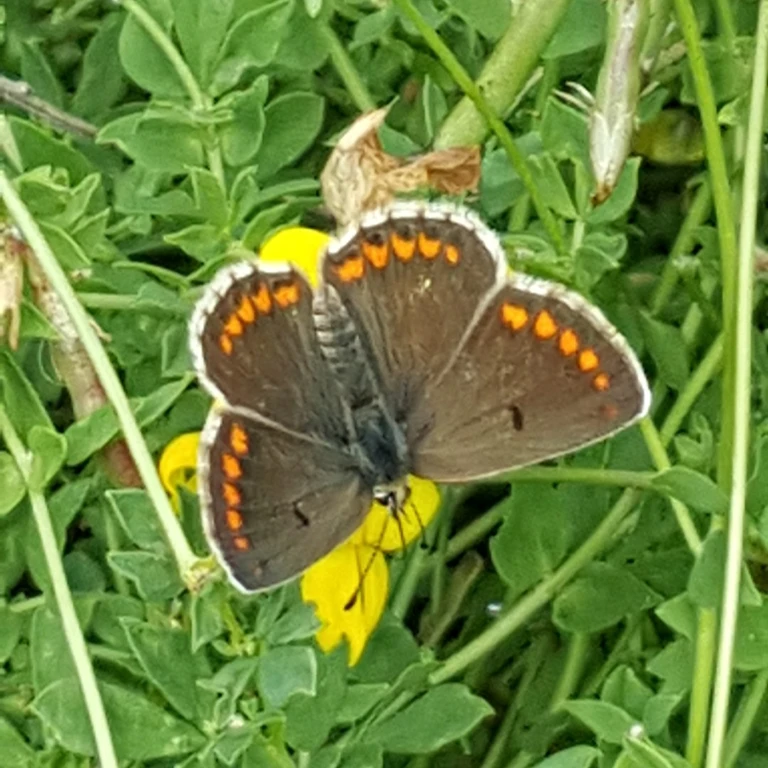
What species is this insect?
Aricia agestis/artaxerxes
